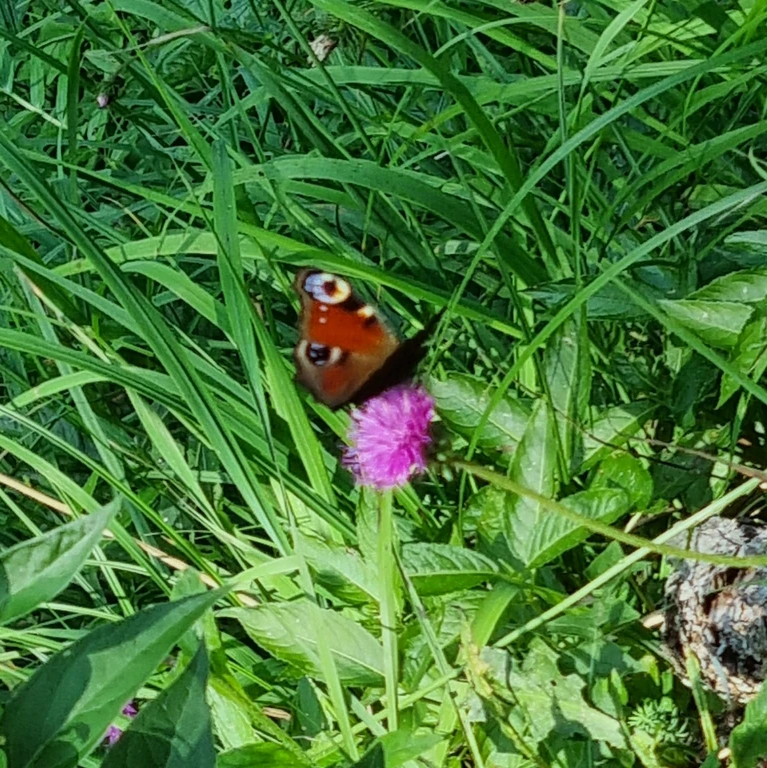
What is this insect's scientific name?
Aglais io
